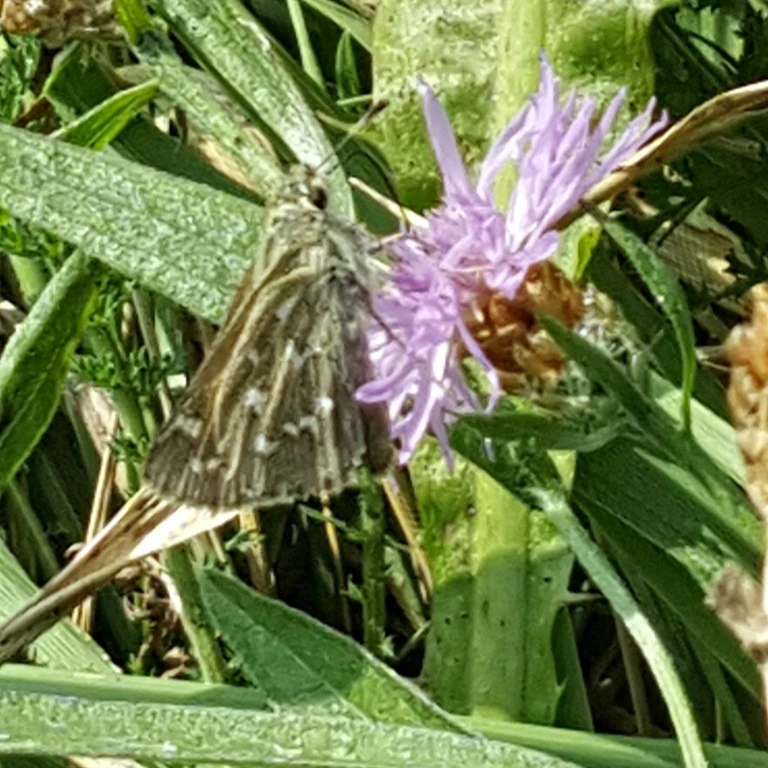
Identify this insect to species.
Hesperia comma
